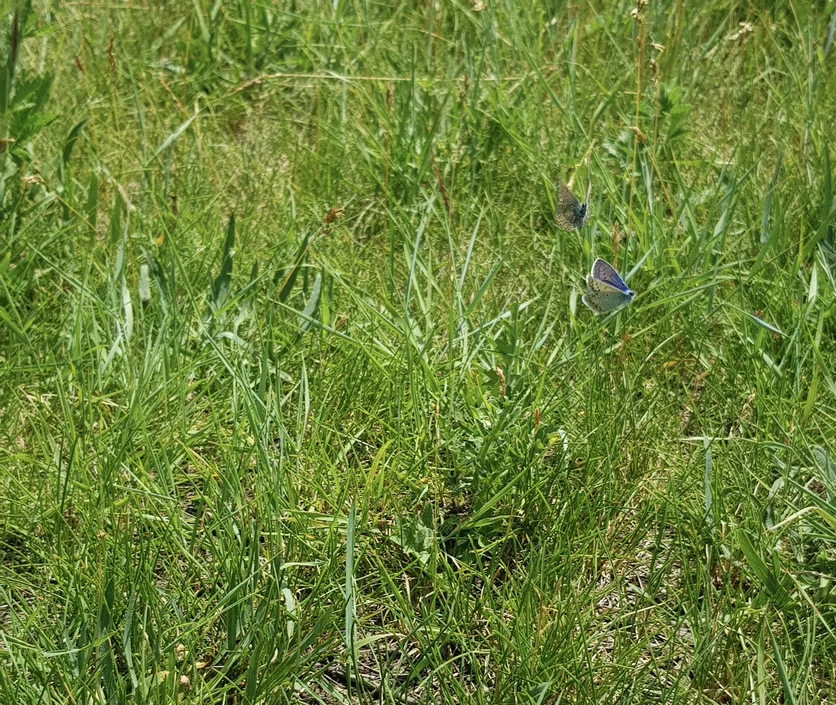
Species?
Polyommatus icarus
